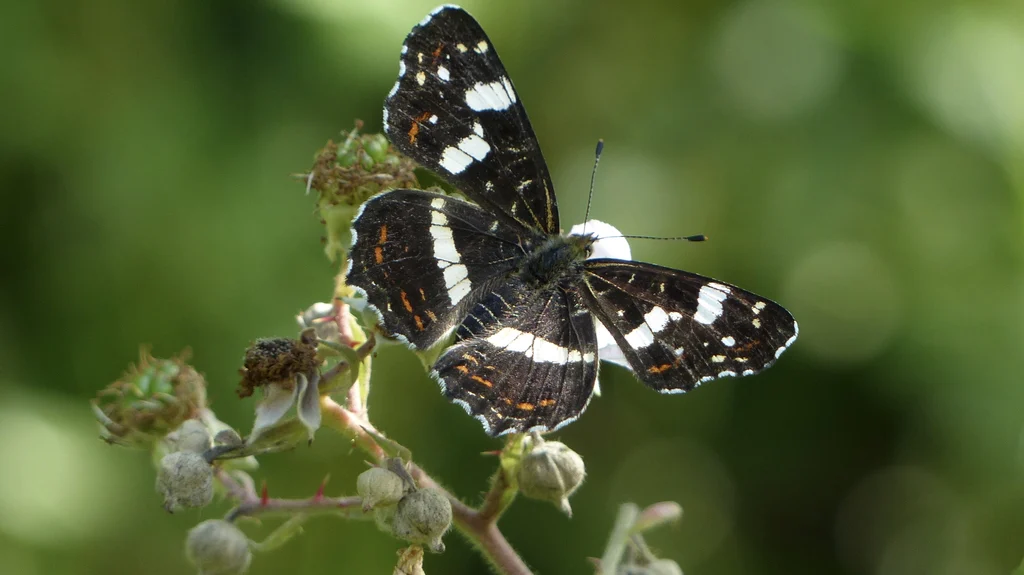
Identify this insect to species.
Araschnia levana
